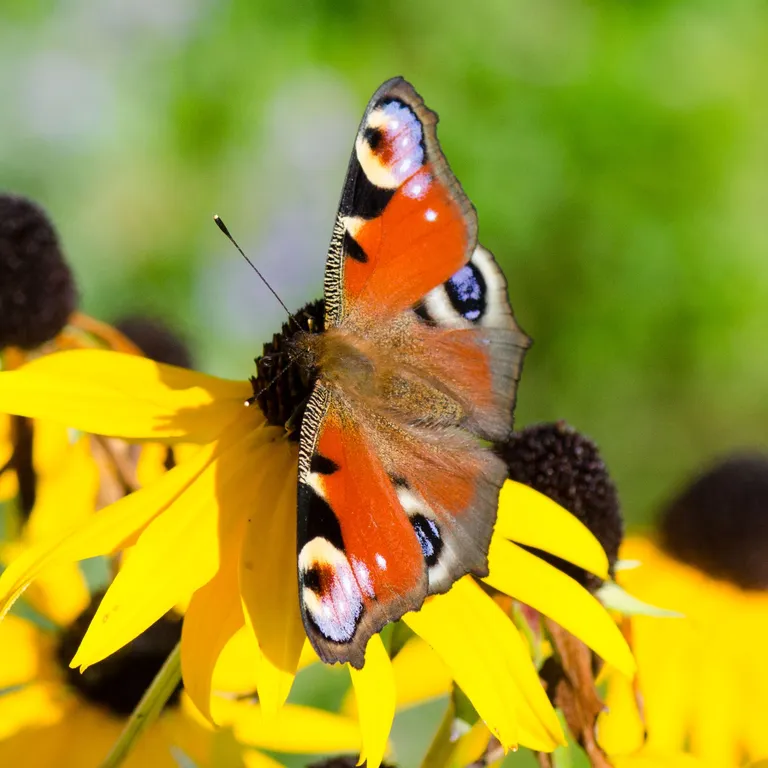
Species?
Aglais io
